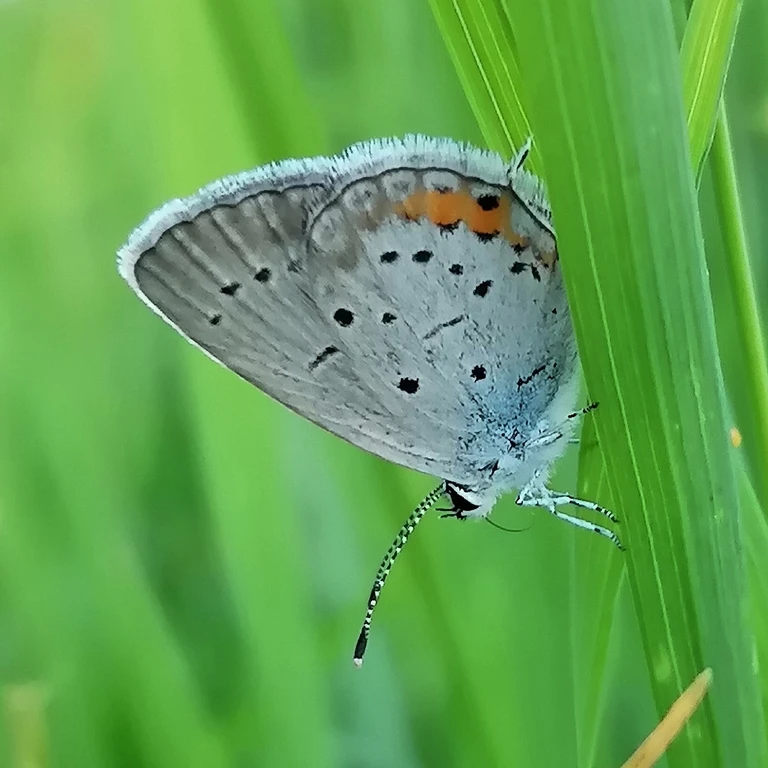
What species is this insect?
Cupido argiades (also Elkalyce argiades)
